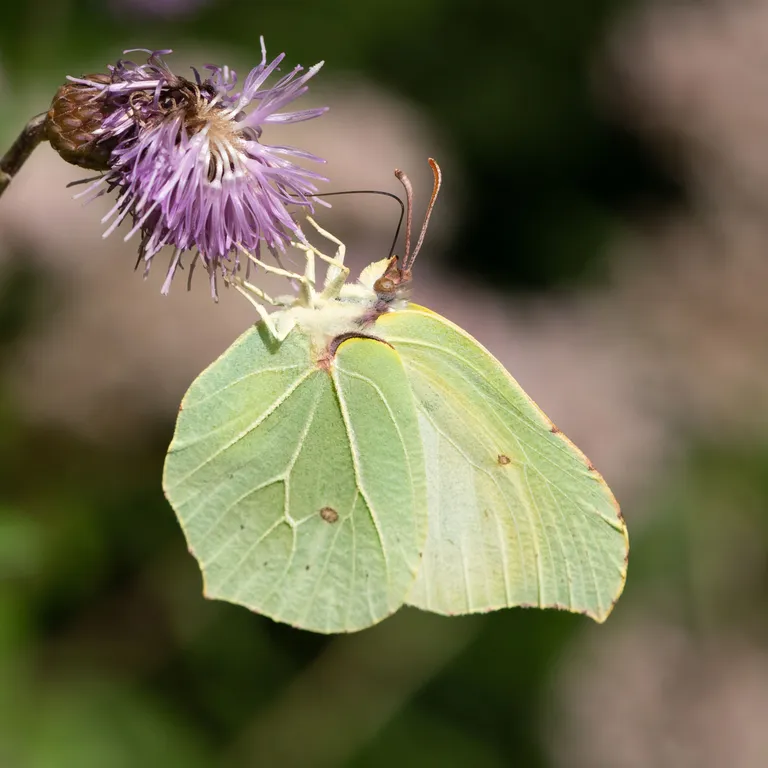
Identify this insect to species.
Gonepteryx rhamni
